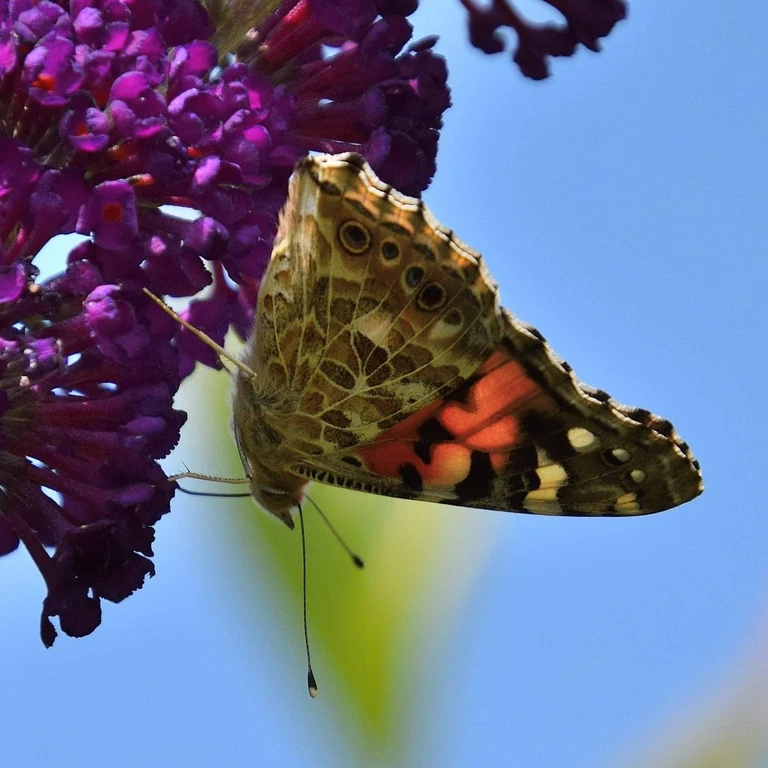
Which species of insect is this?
Vanessa cardui
